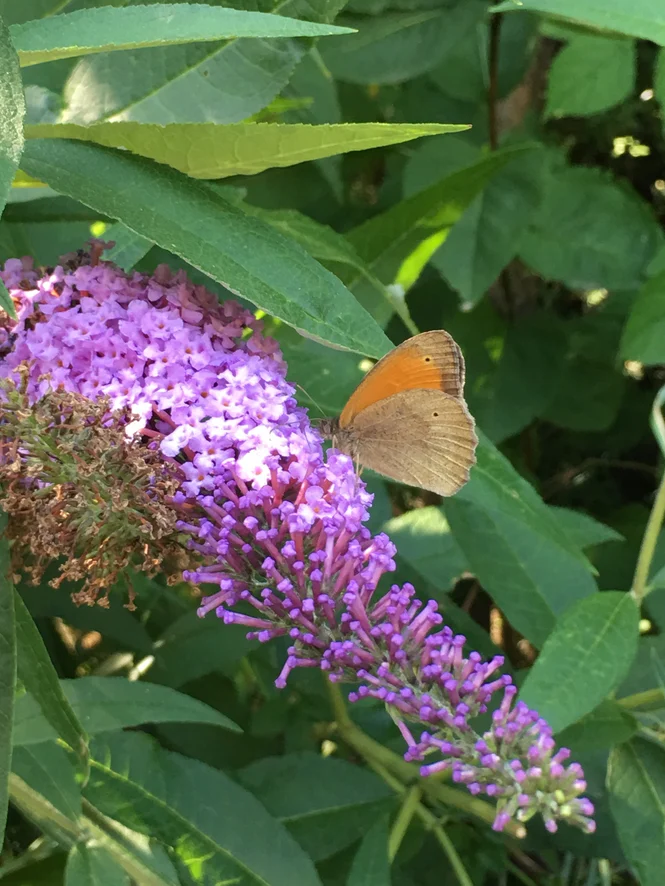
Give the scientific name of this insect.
Maniola jurtina
